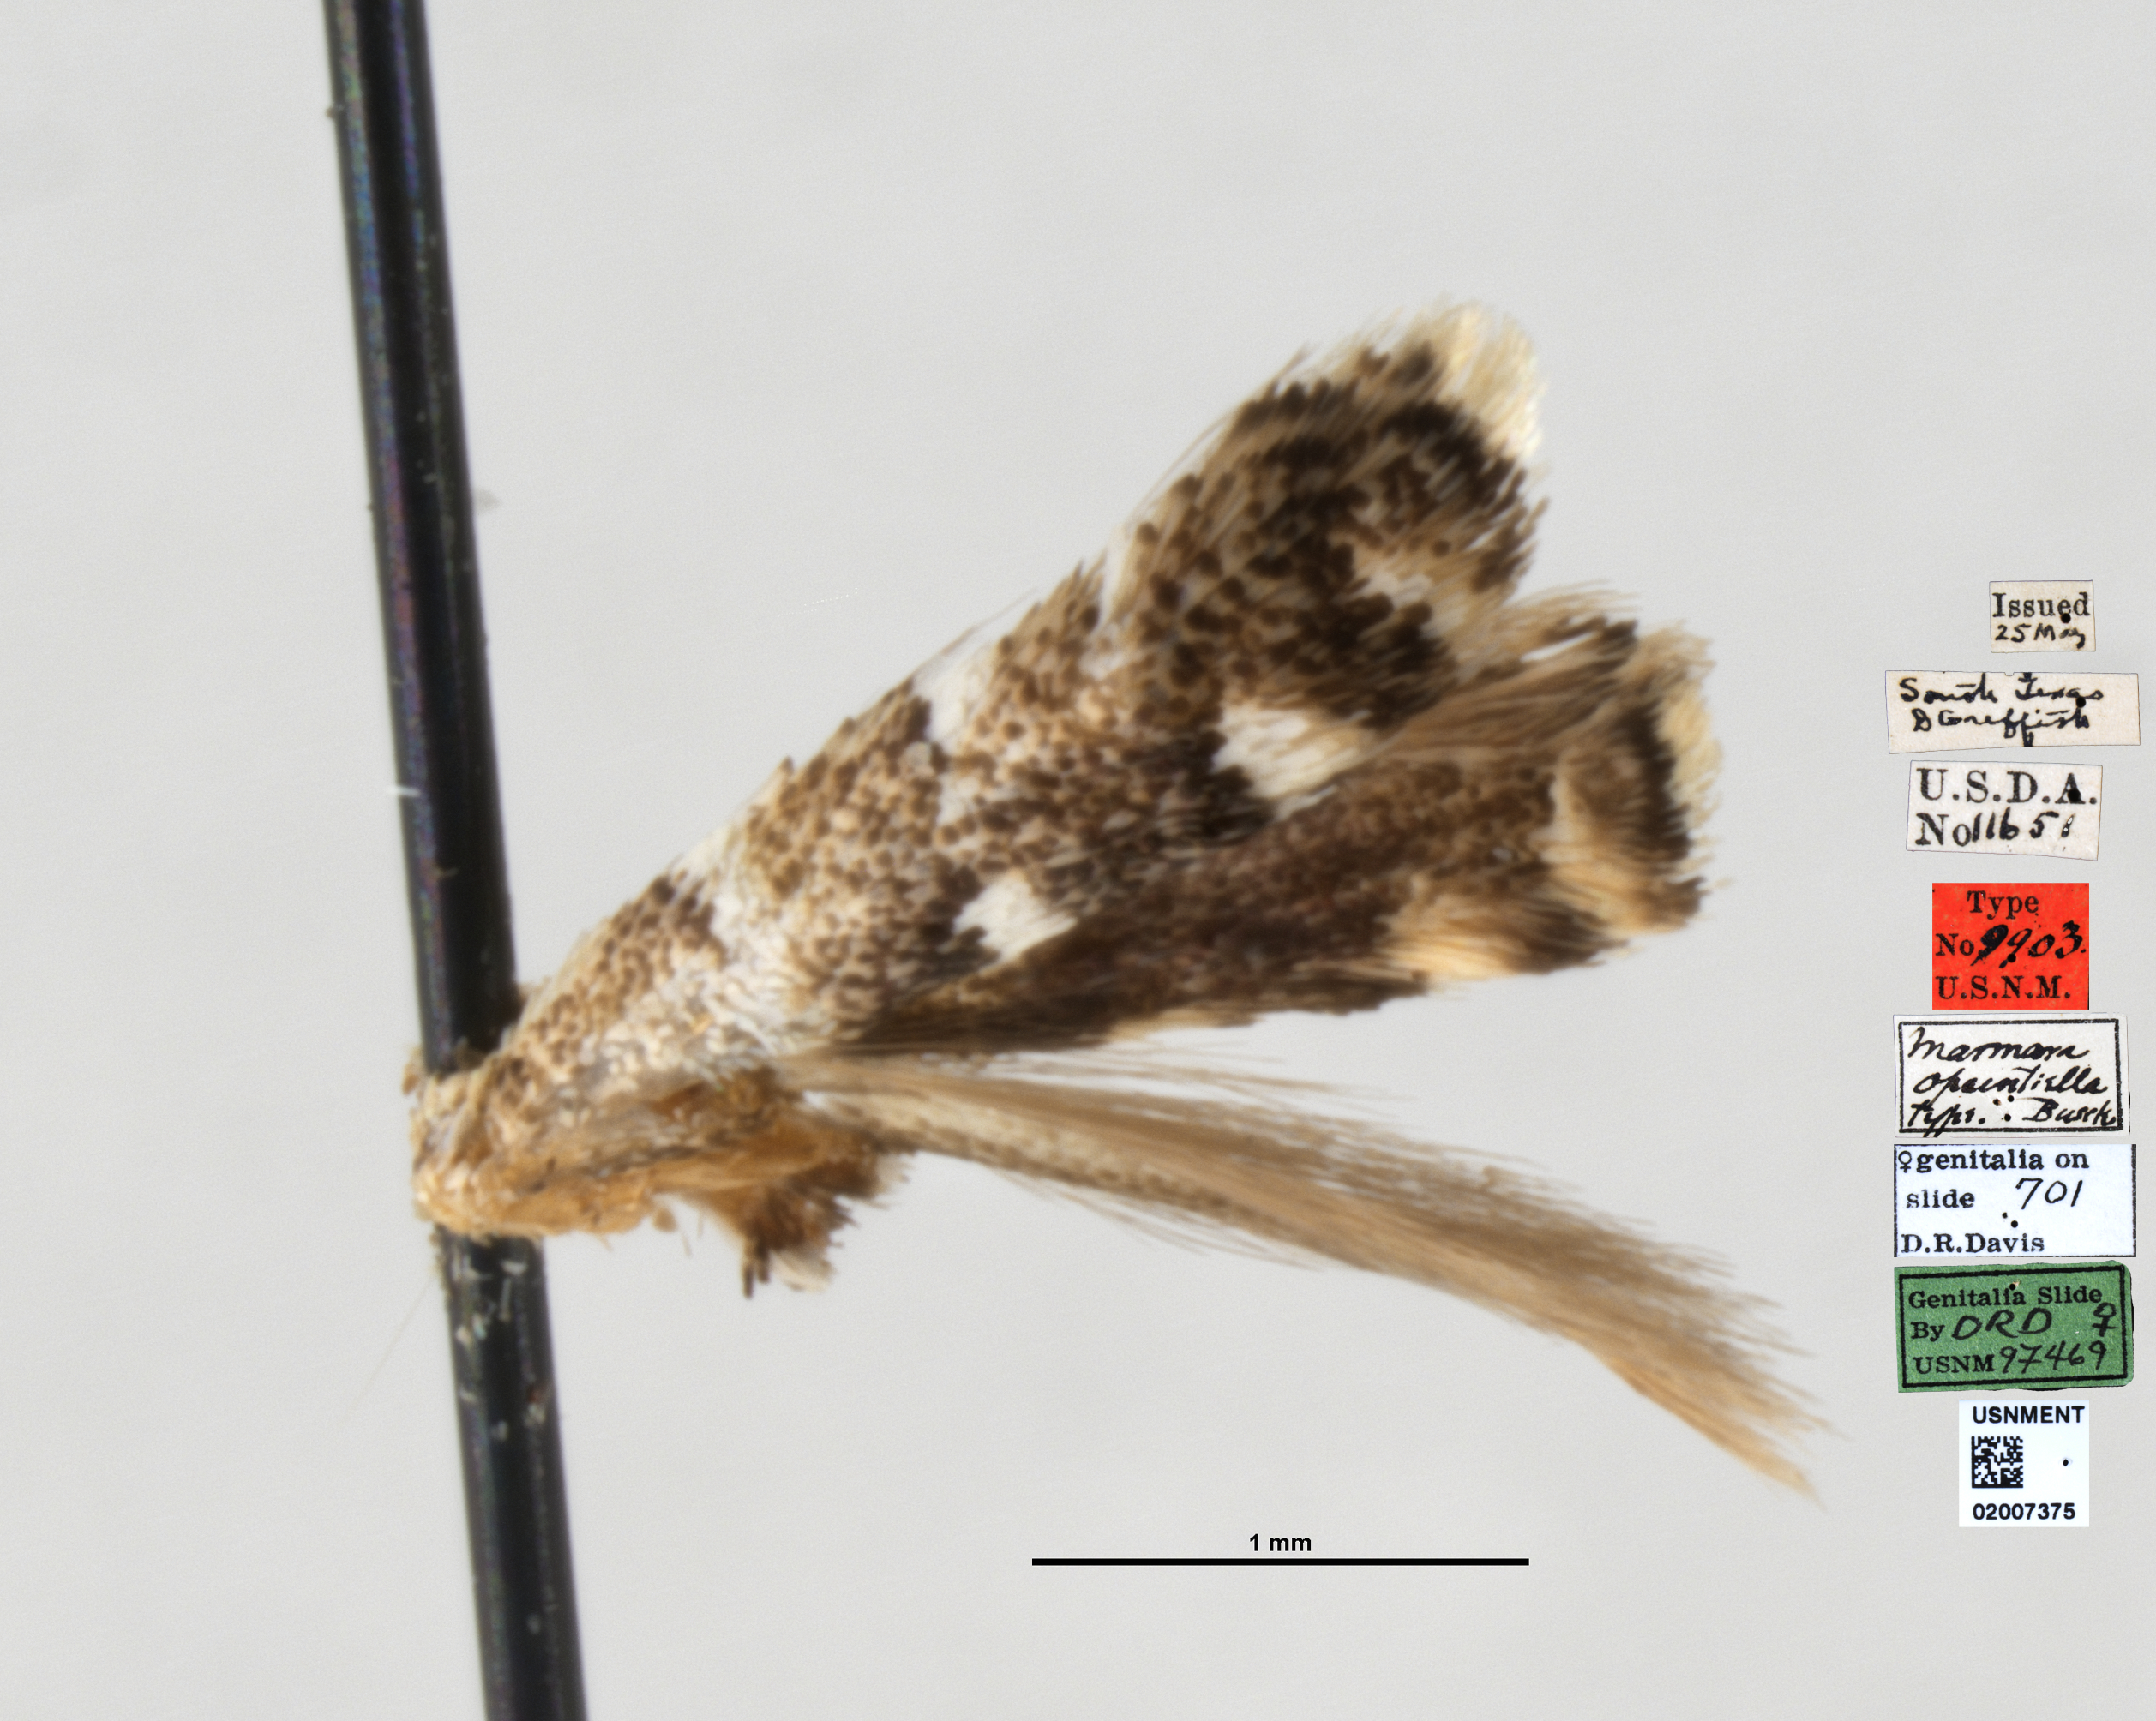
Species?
Marmara opuntiella
